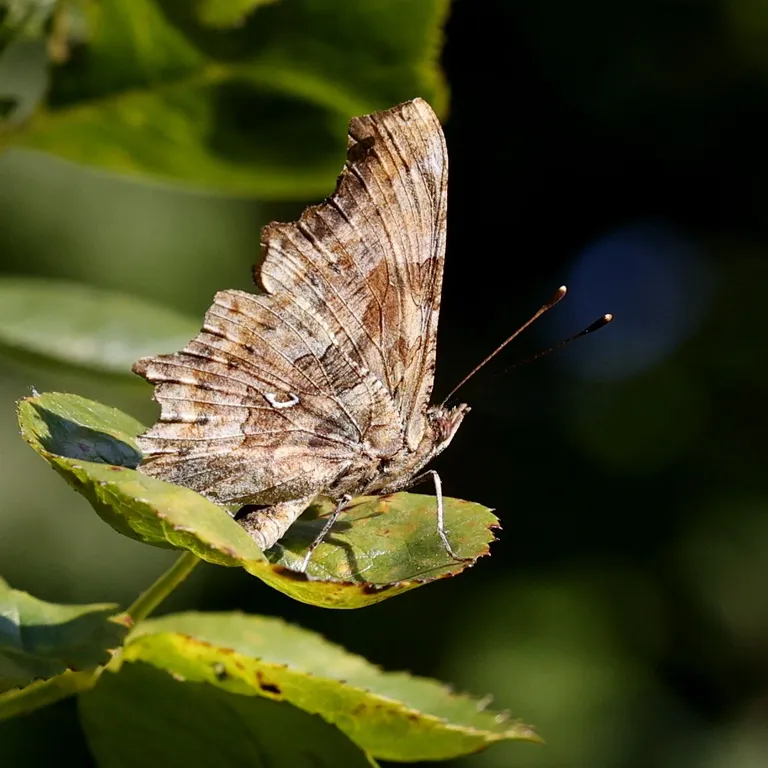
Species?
Polygonia c-album
